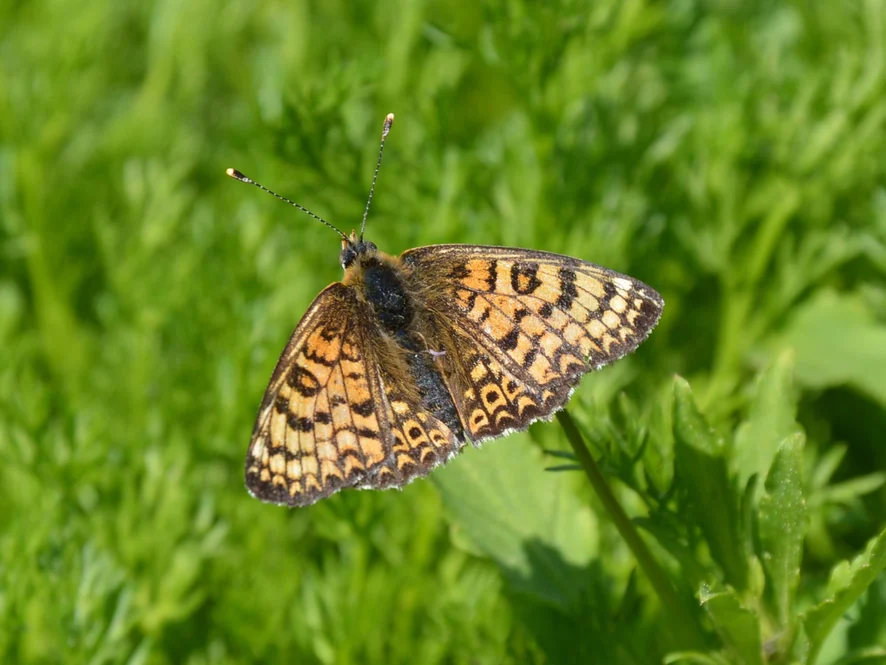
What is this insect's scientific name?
Melitaea cinxia
